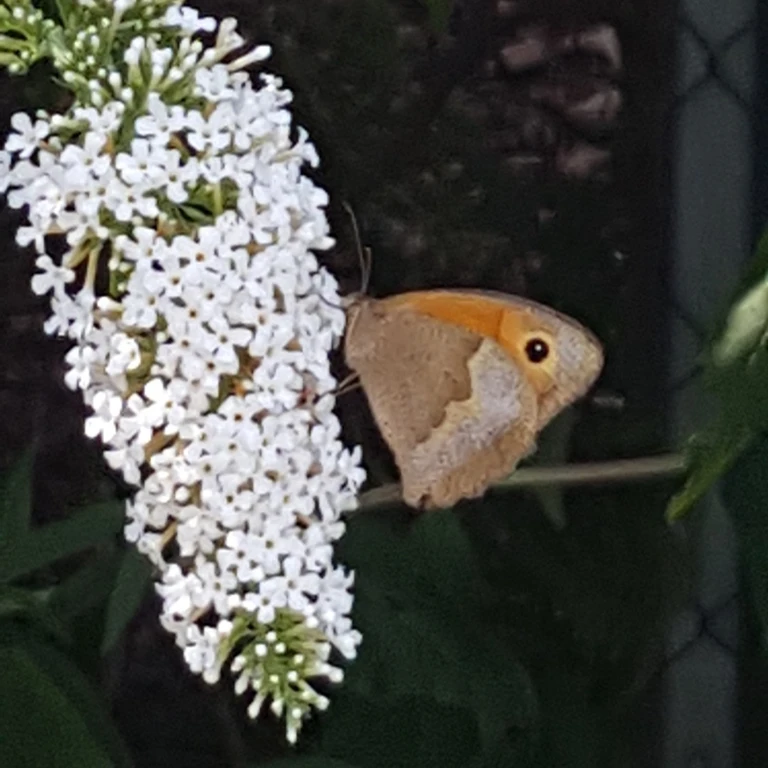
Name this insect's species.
Maniola jurtina
